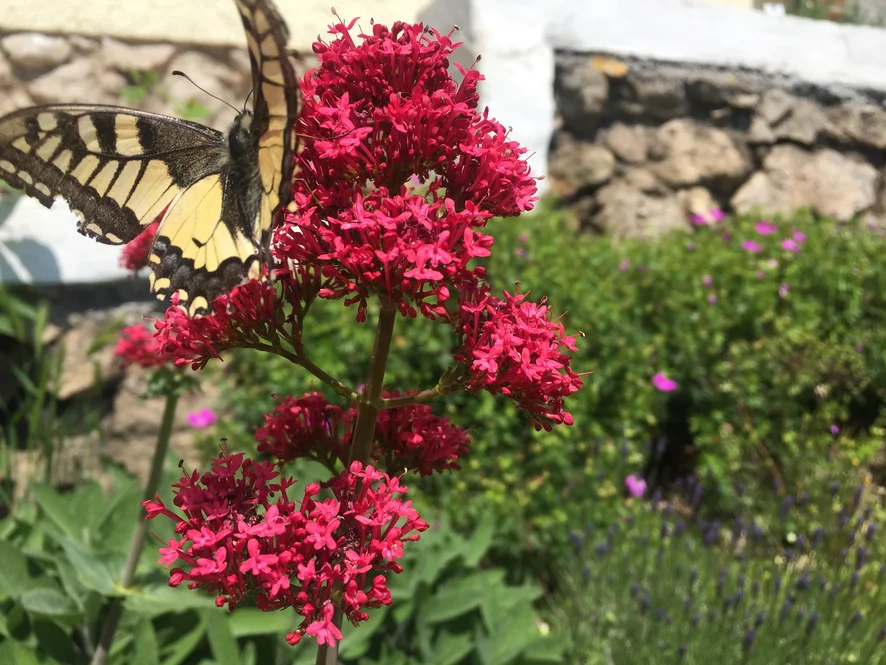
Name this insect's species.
Papilio machaon
